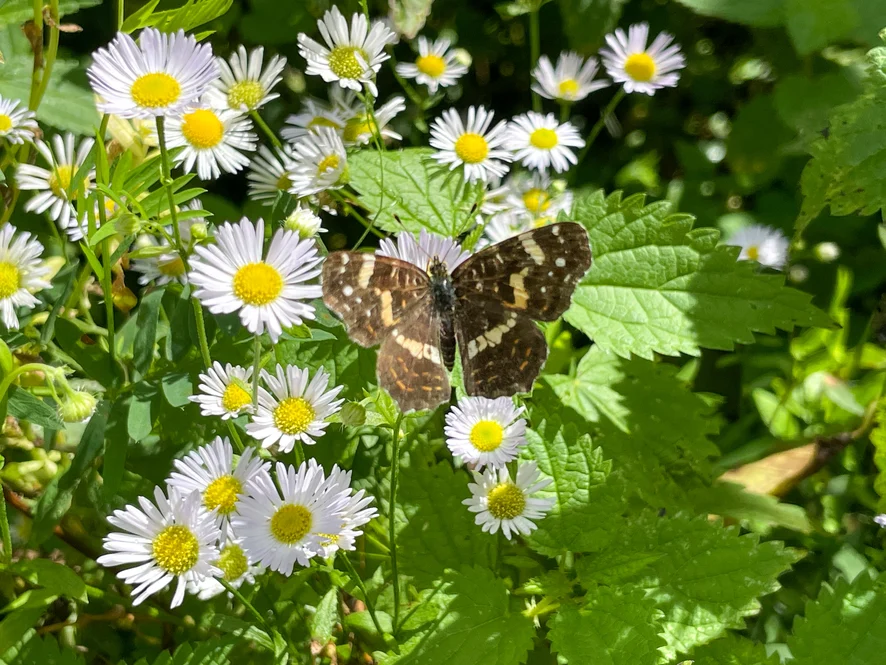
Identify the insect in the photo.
Araschnia levana
